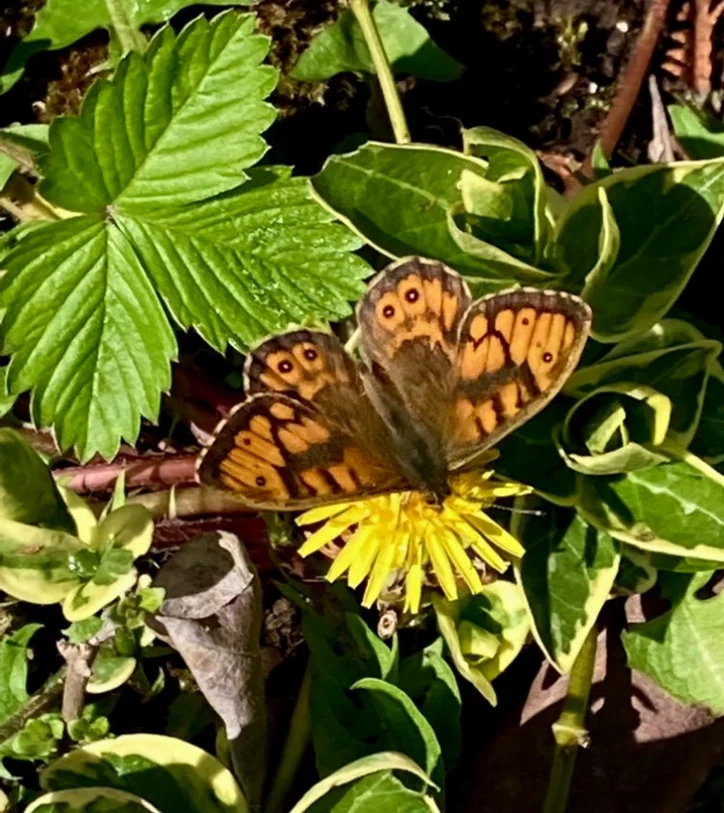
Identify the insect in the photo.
Lasiommata megera (also Pararge megera)
